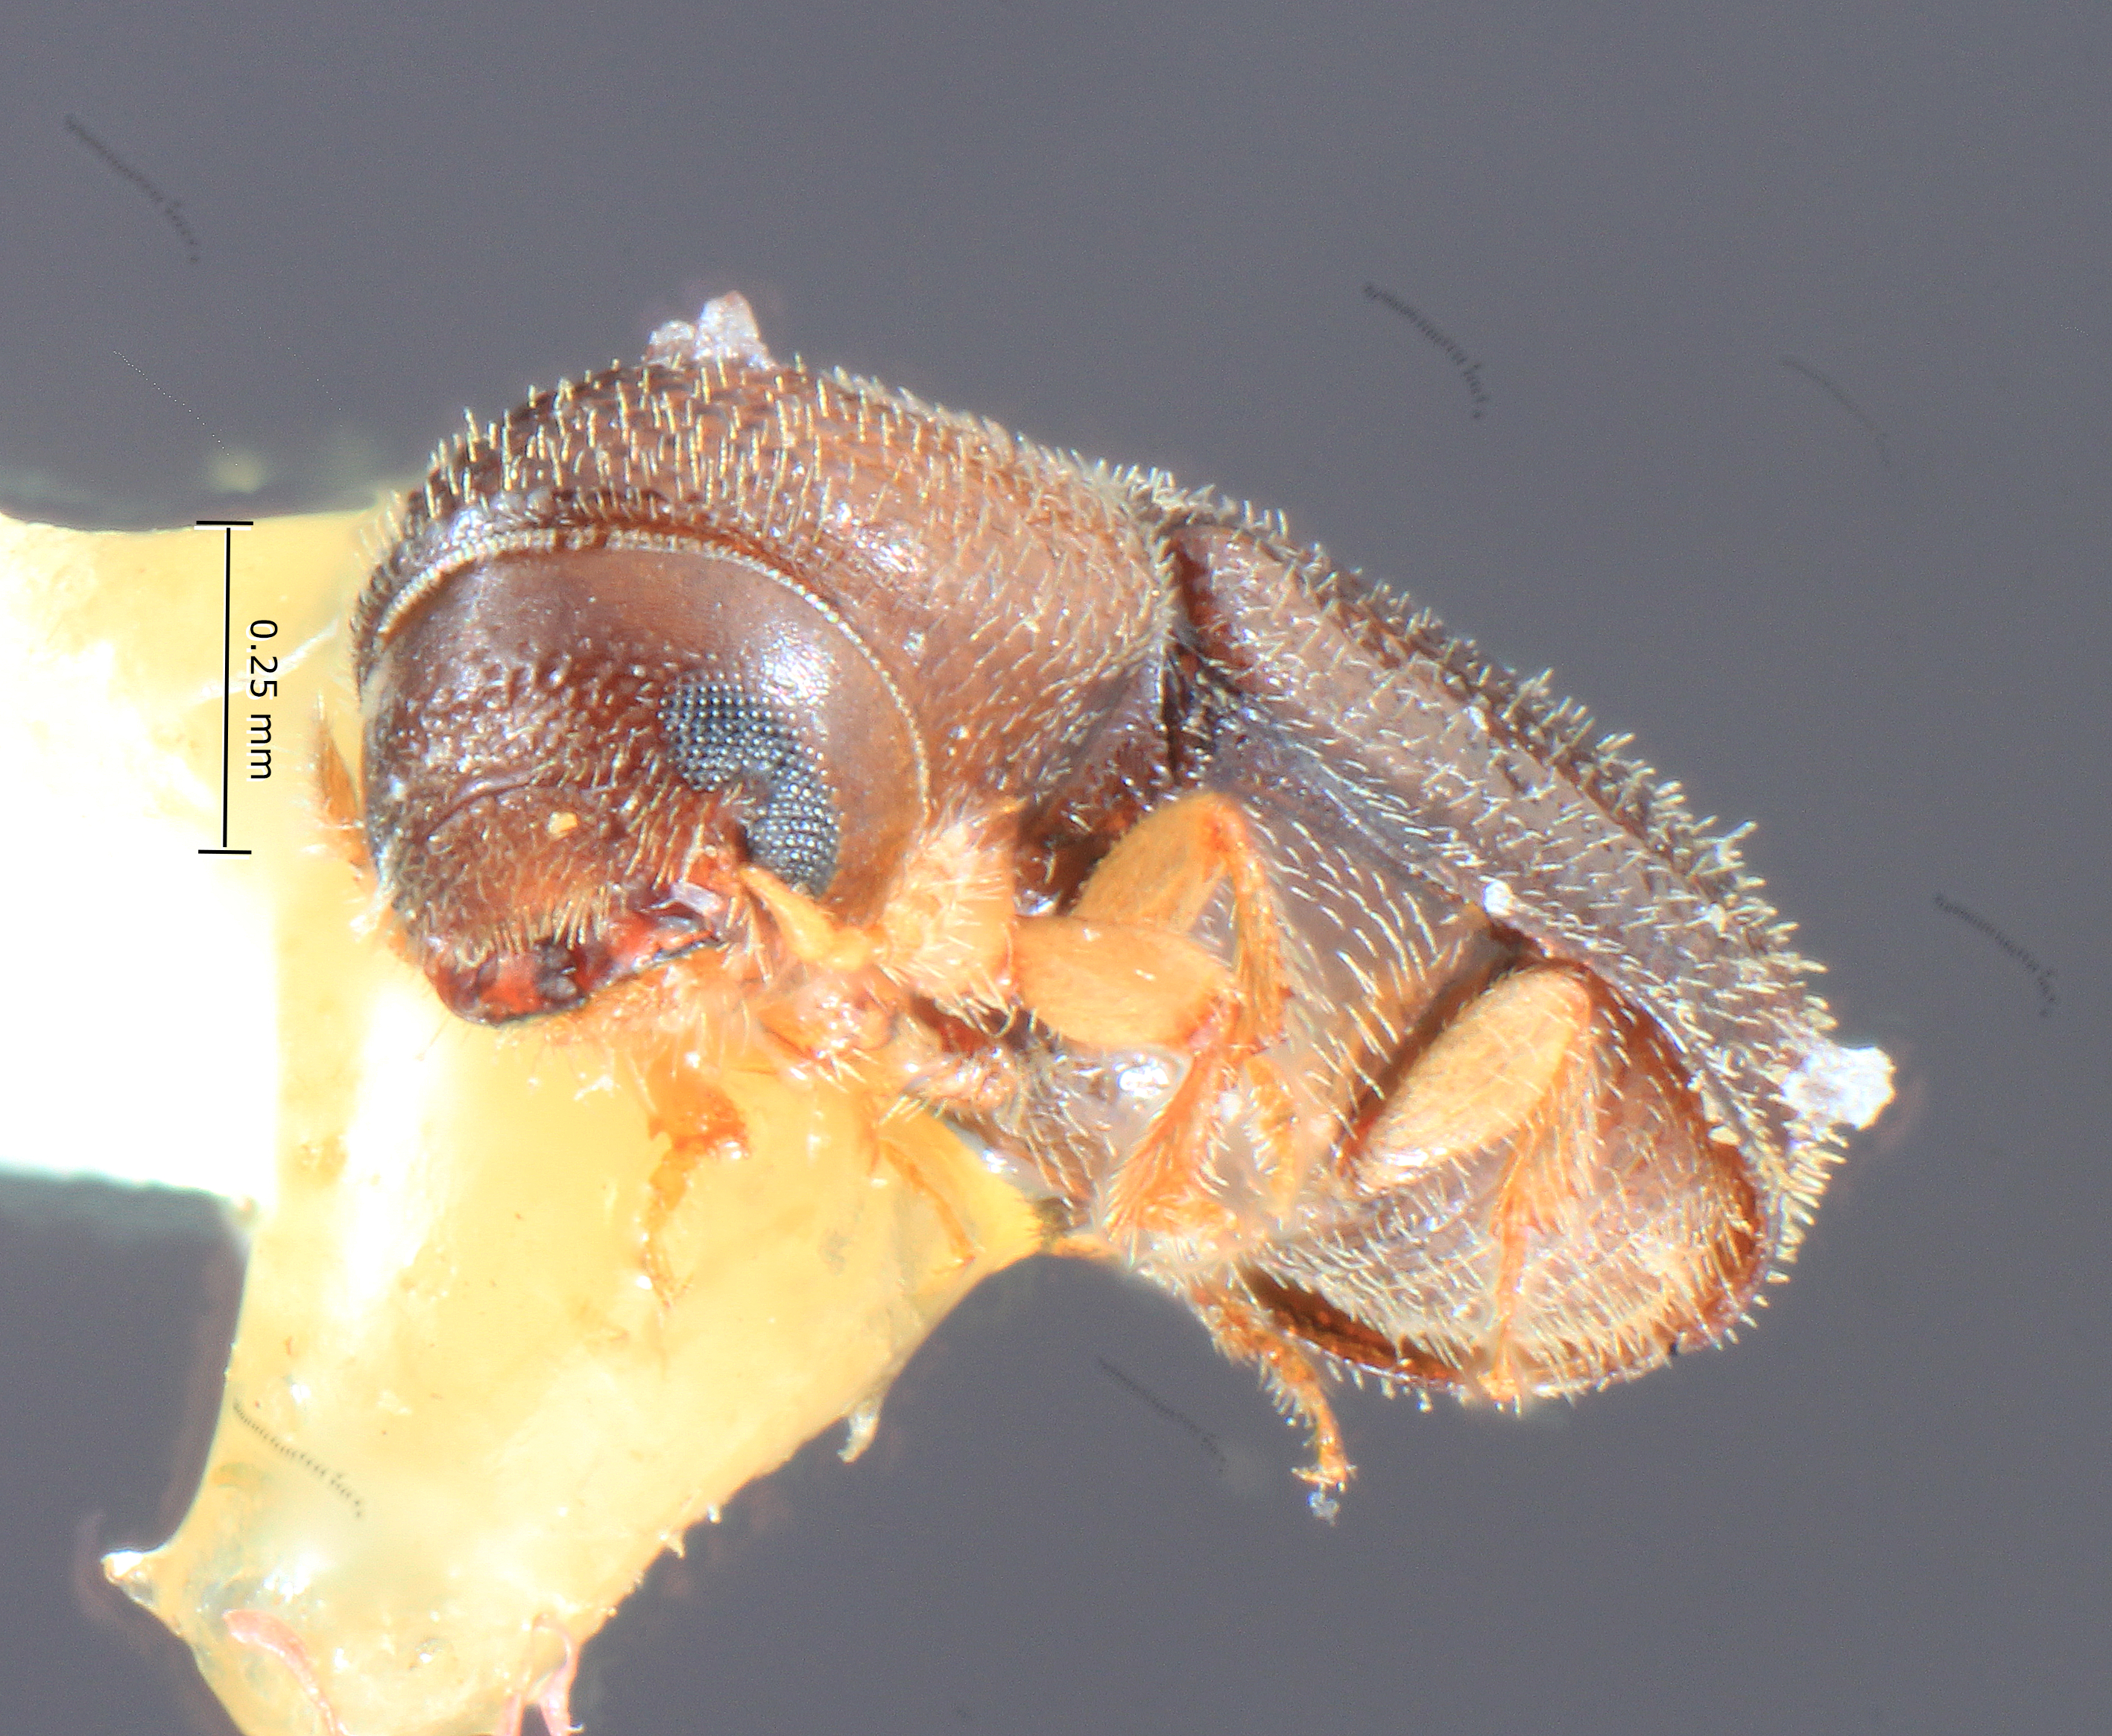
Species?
Dendroterus luteolus
